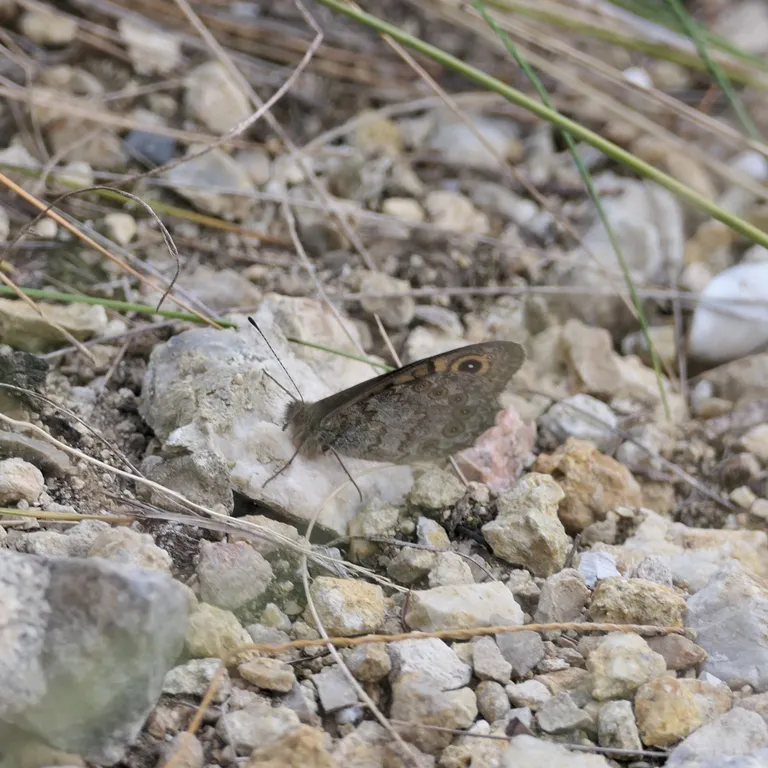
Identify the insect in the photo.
Lasiommata megera (also Pararge megera)
